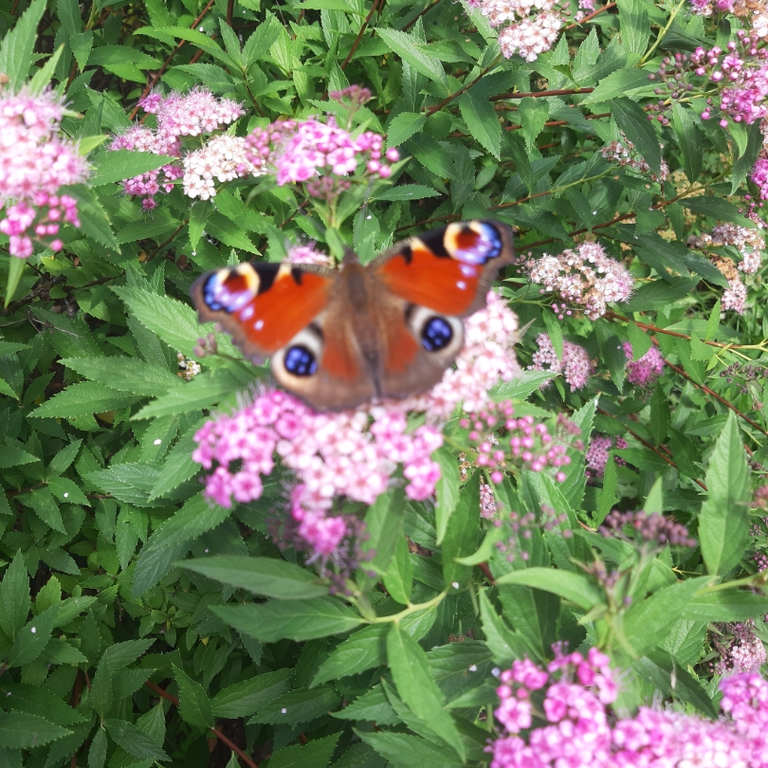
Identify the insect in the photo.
Aglais io
